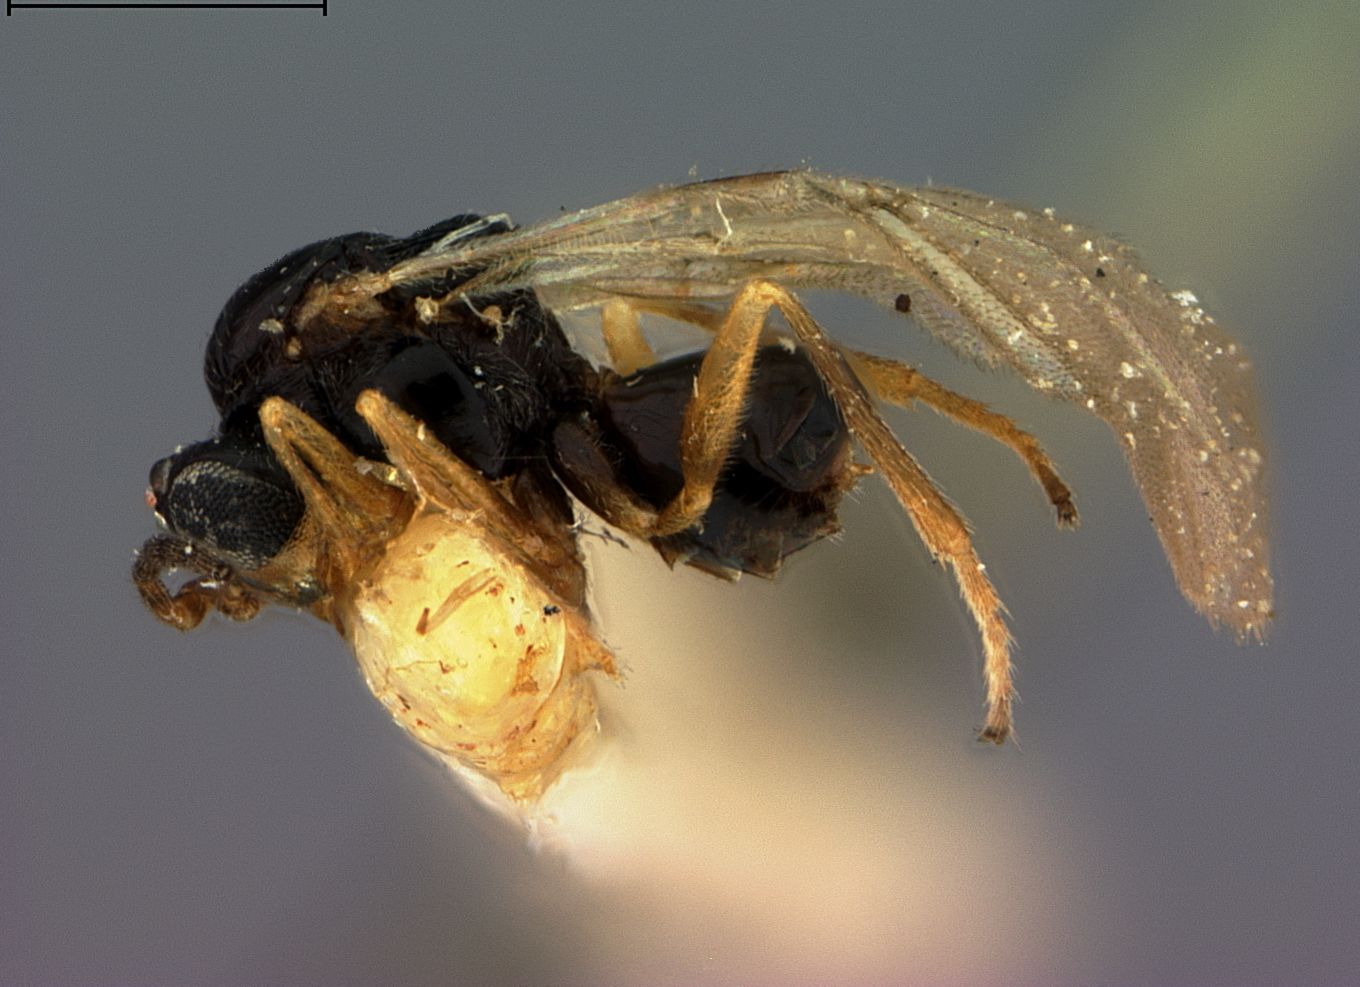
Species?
Dryophanta cinereae
